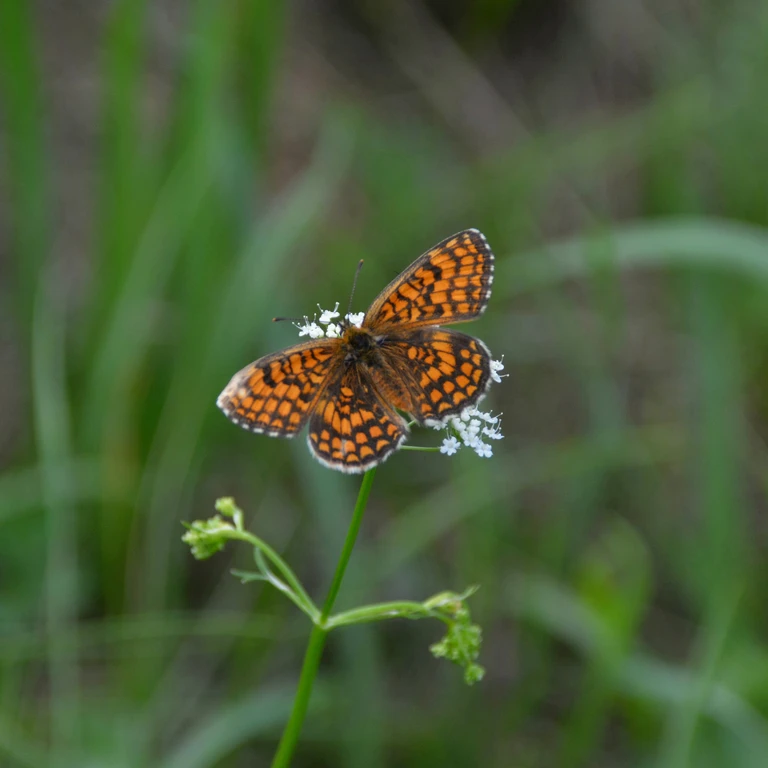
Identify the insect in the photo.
Melitaea athalia
